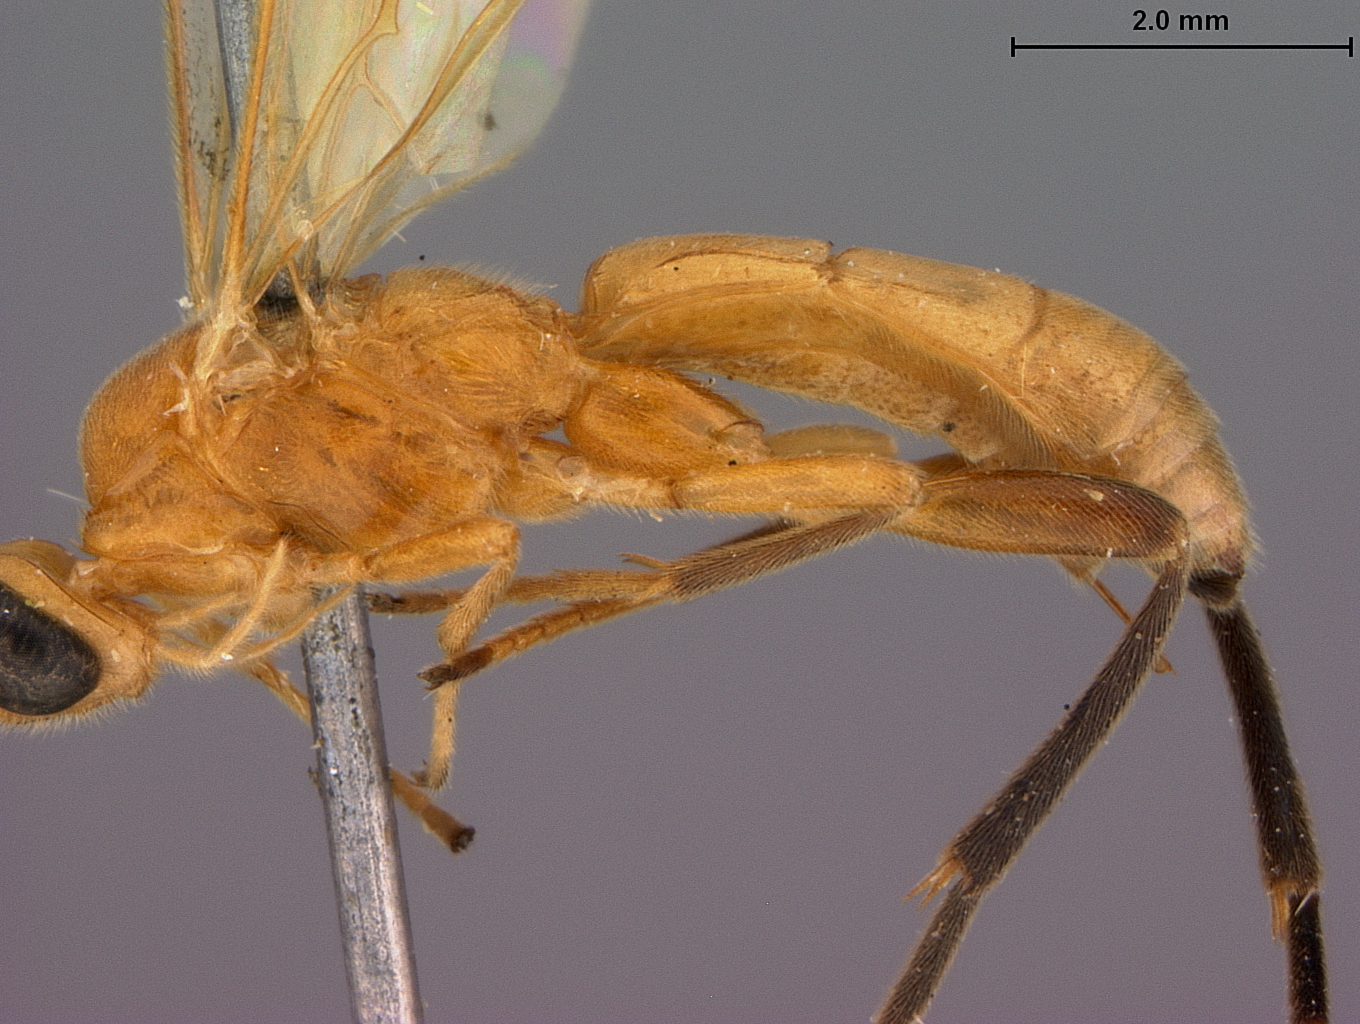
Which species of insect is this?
Aleiodes bakeri
